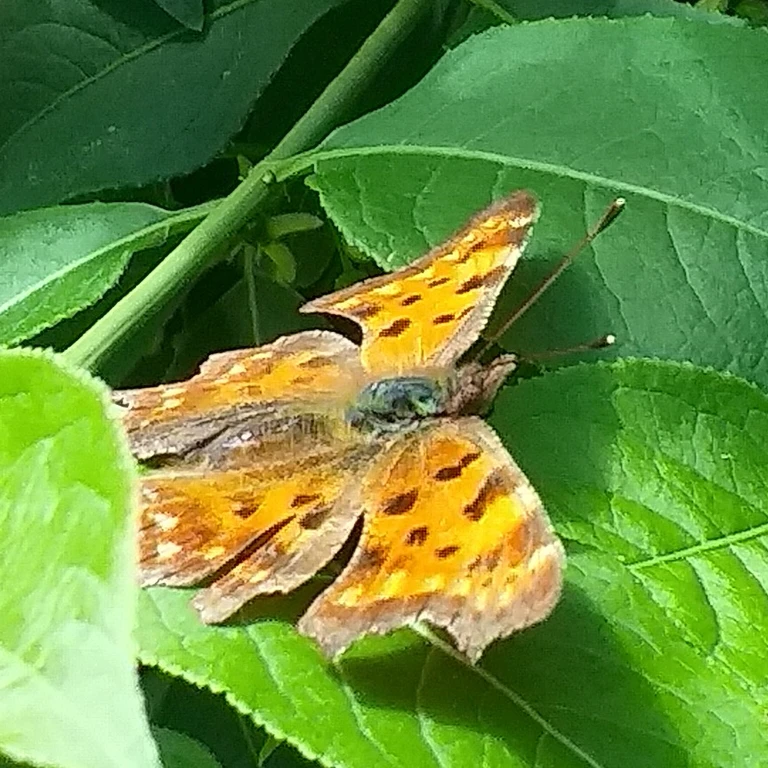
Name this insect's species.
Polygonia c-album
